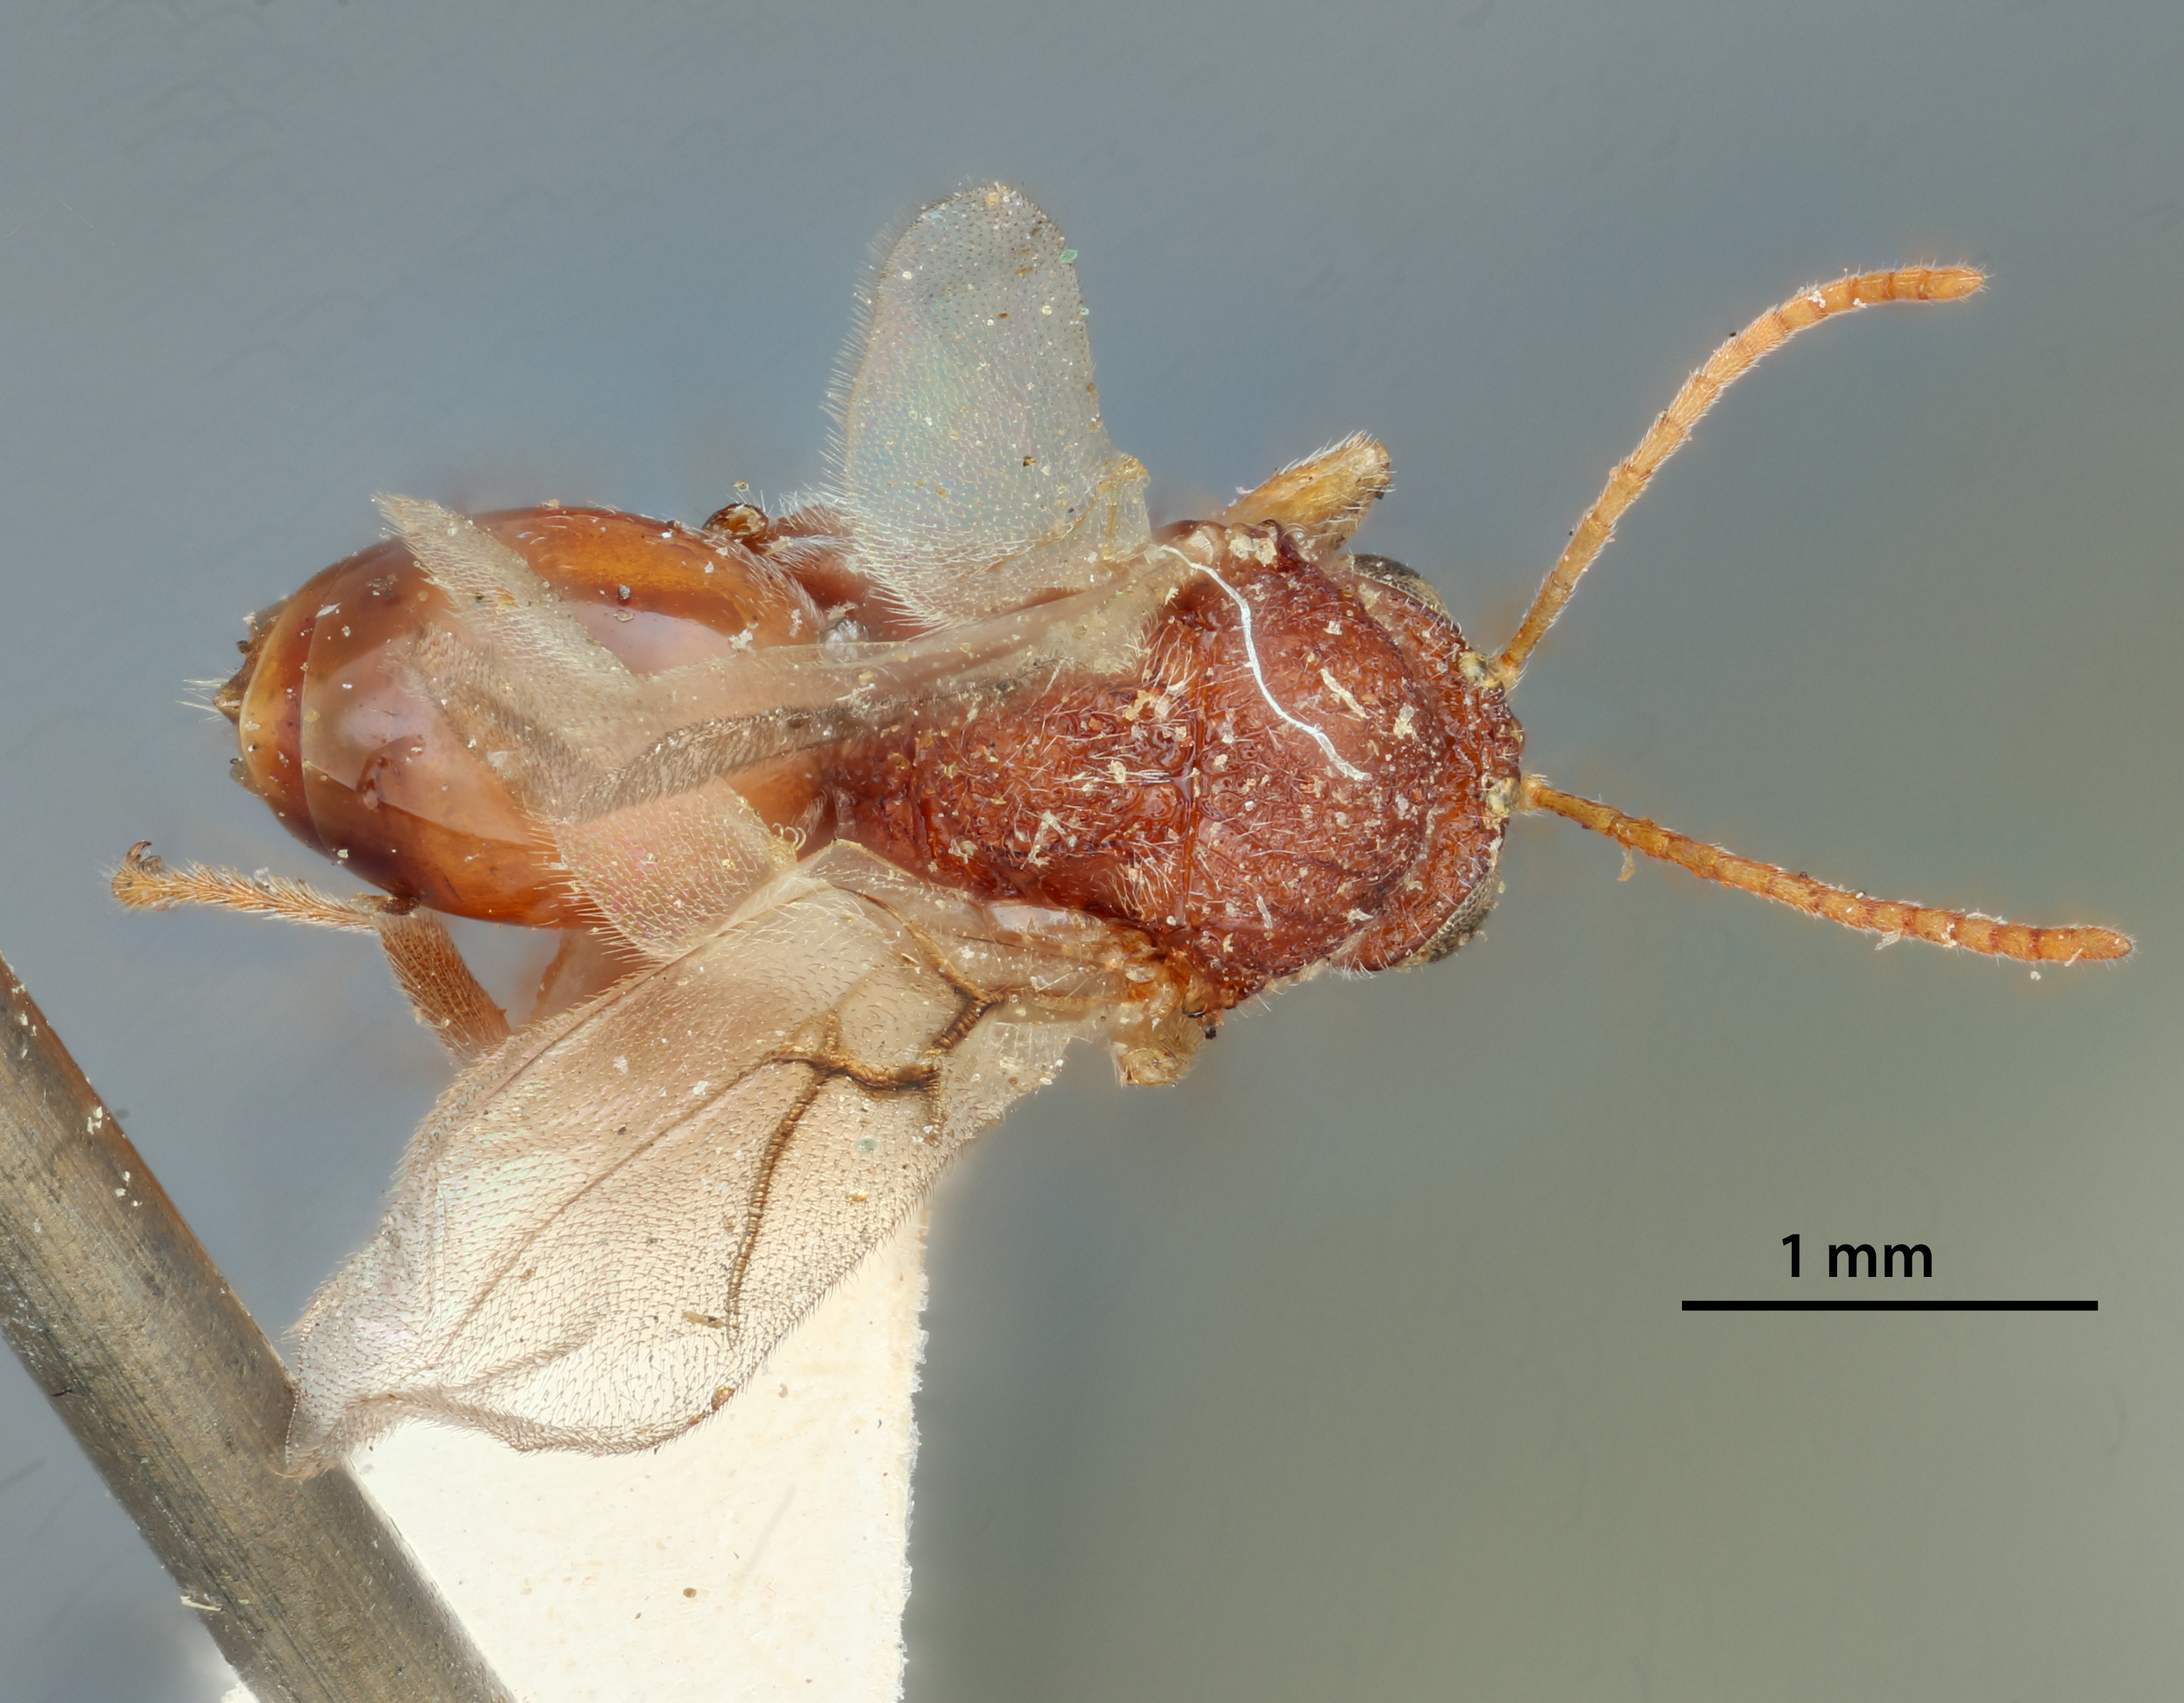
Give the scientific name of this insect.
Cynips quercus
